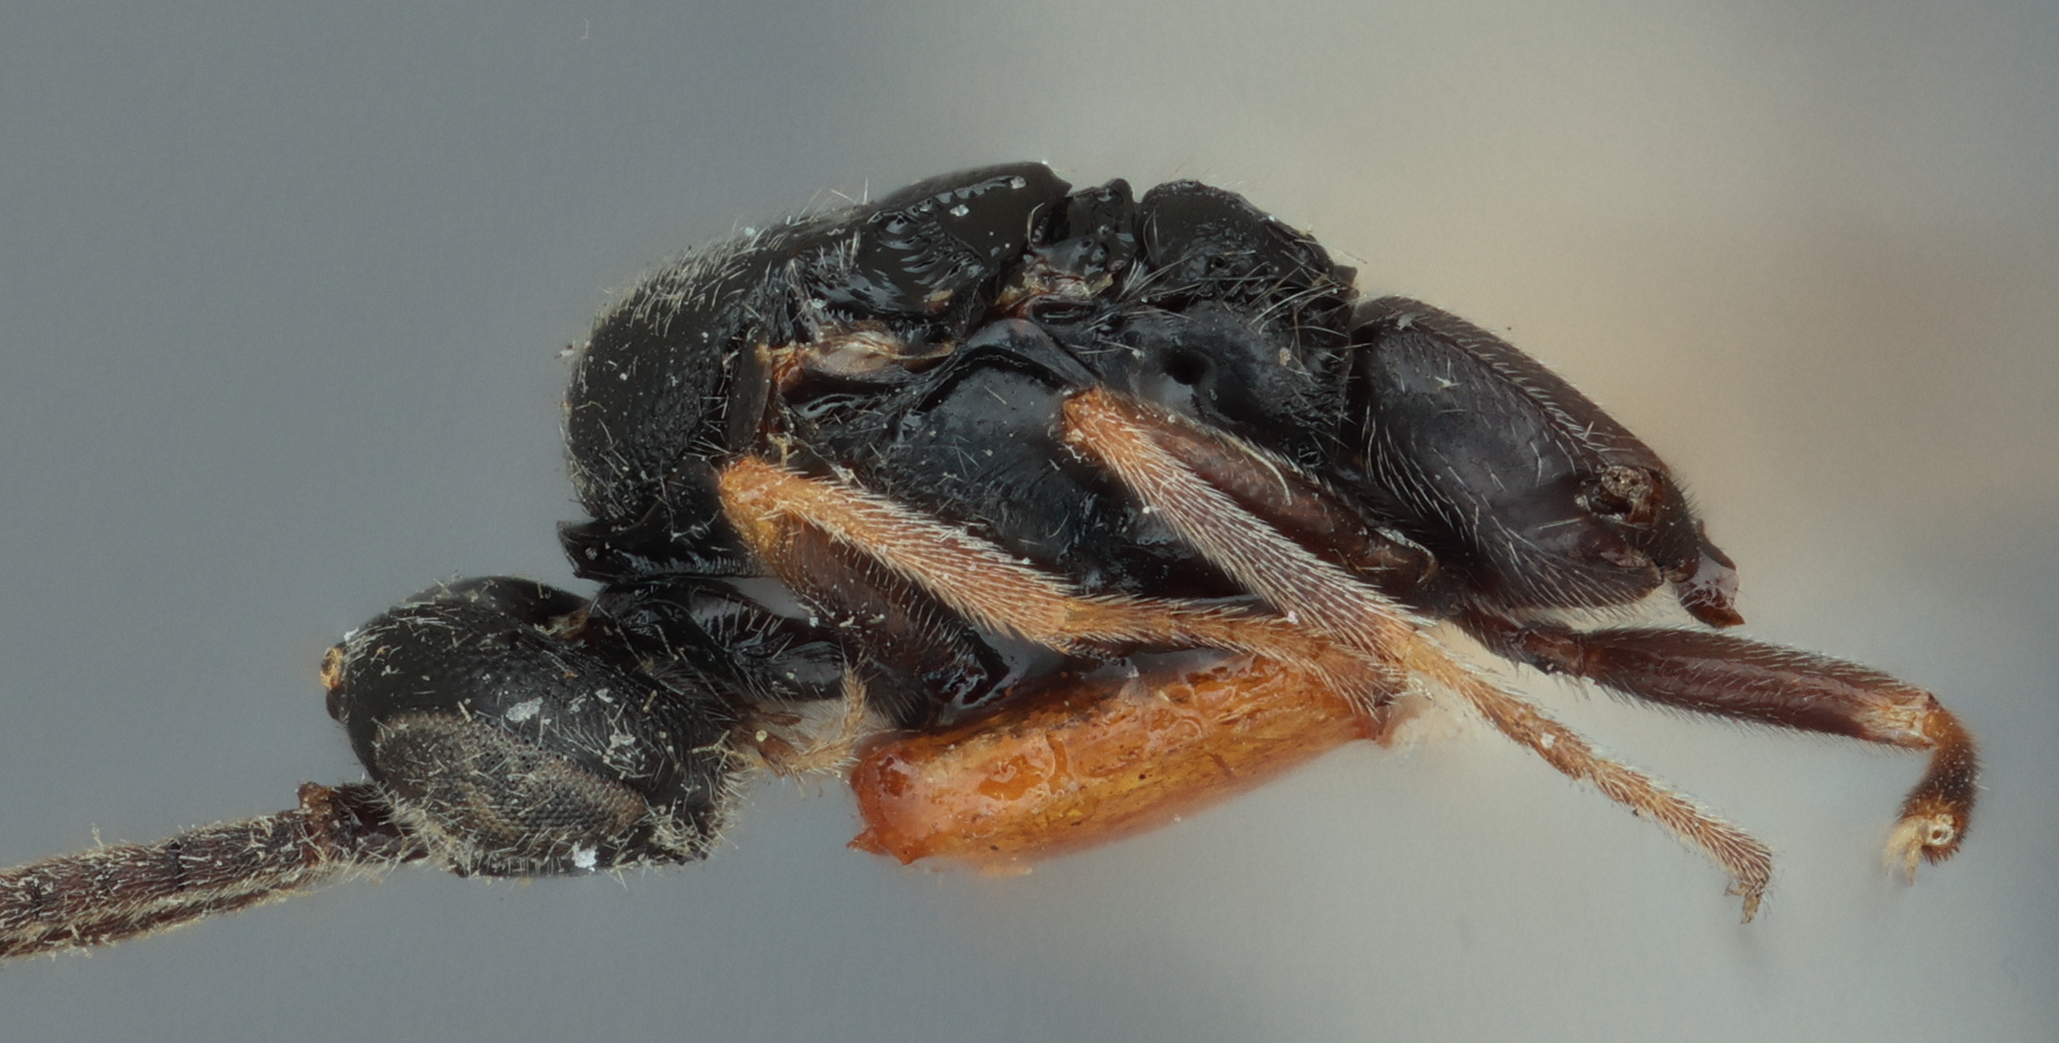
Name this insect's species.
Apanteles tulis
